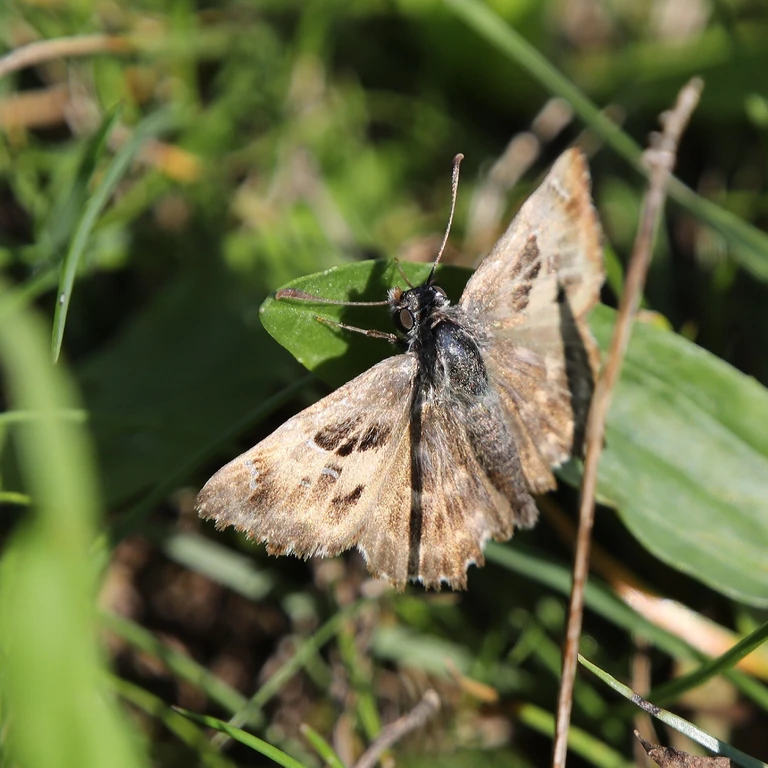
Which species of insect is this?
Carcharodus alceae
